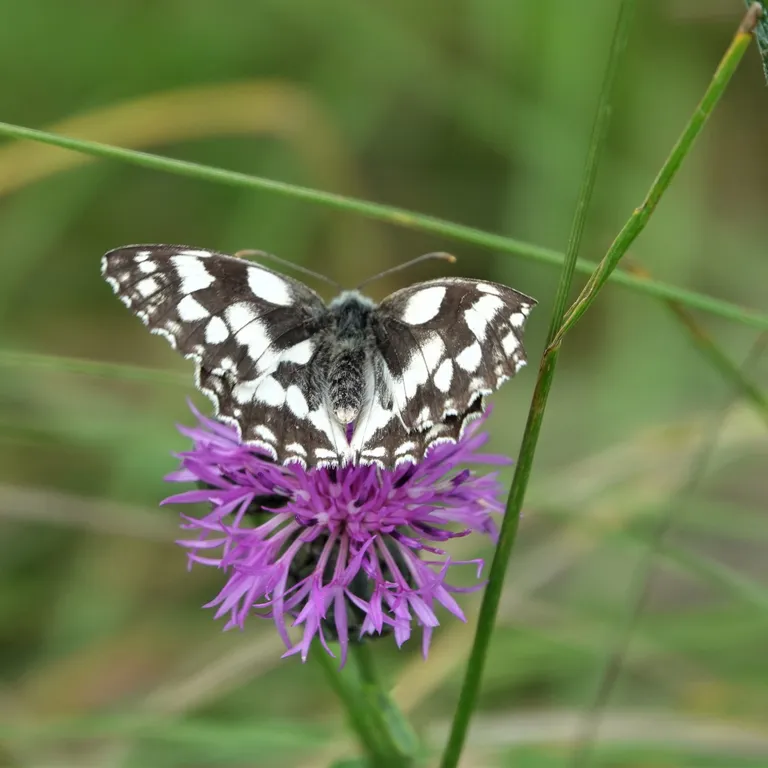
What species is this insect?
Melanargia galathea
